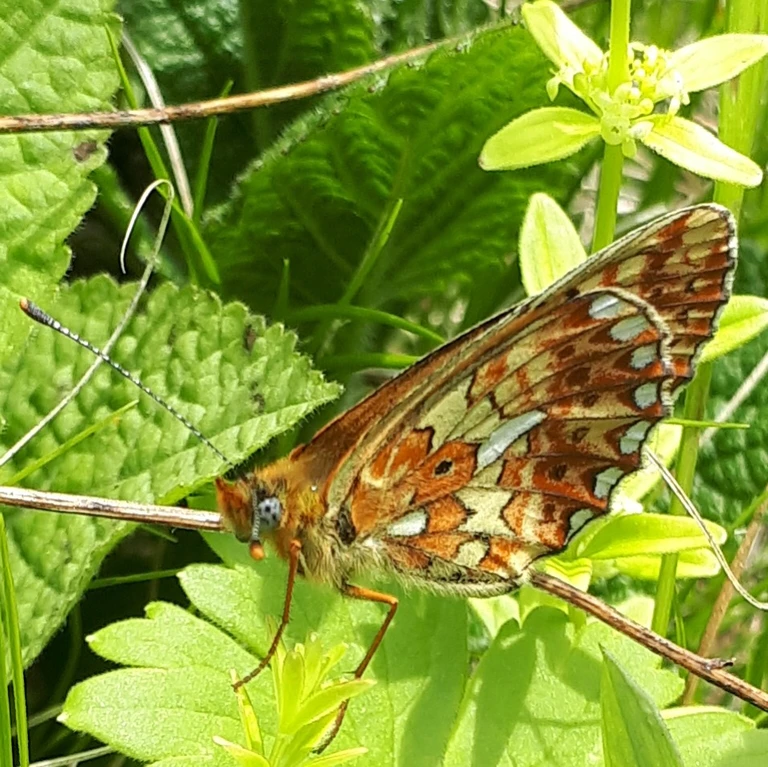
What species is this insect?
Boloria euphrosyne (also Clossiana euphrosyne)
